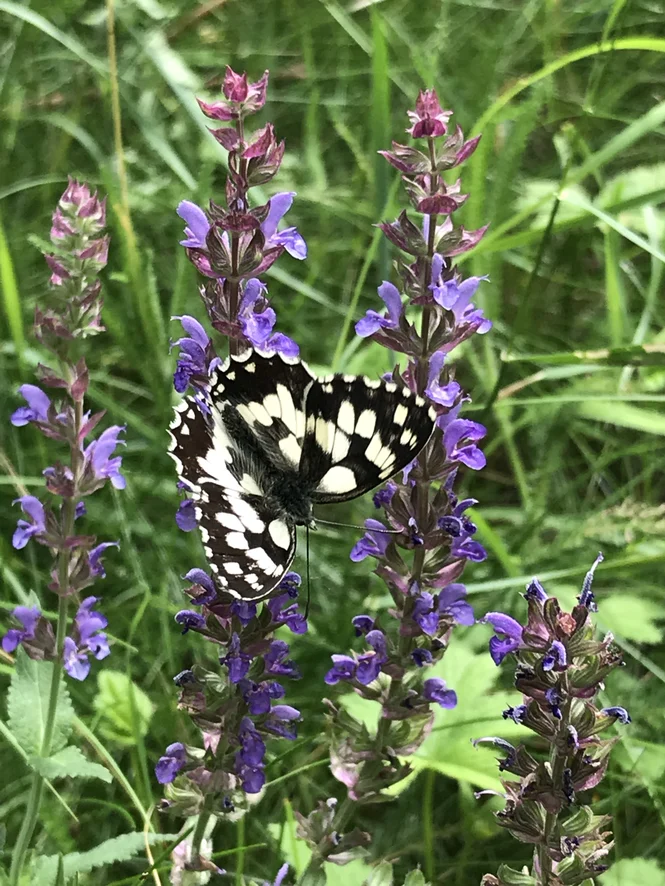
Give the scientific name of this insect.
Melanargia galathea
